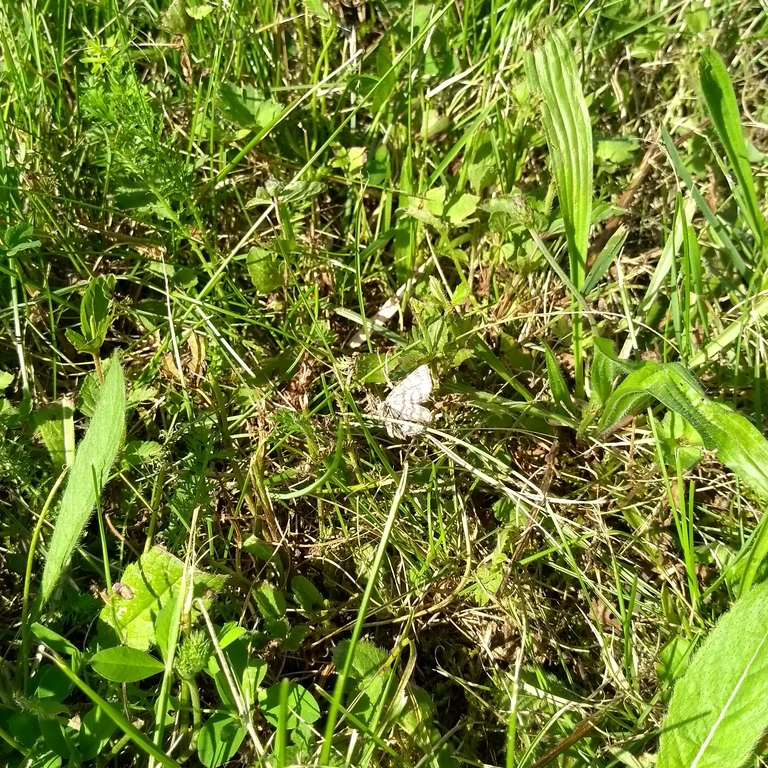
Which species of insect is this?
Chiasmia clathrata
